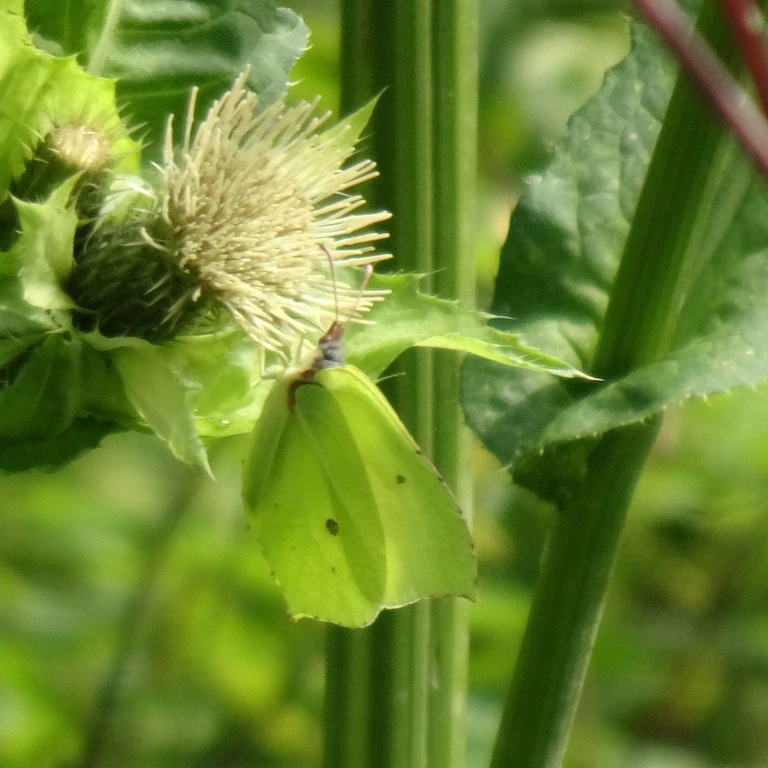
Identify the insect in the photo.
Gonepteryx rhamni
